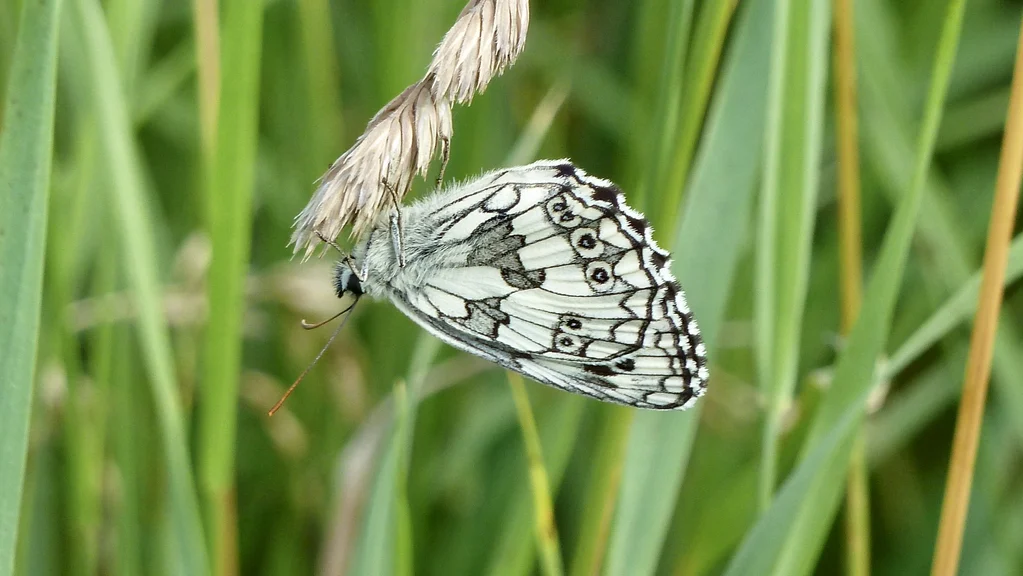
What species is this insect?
Melanargia galathea
